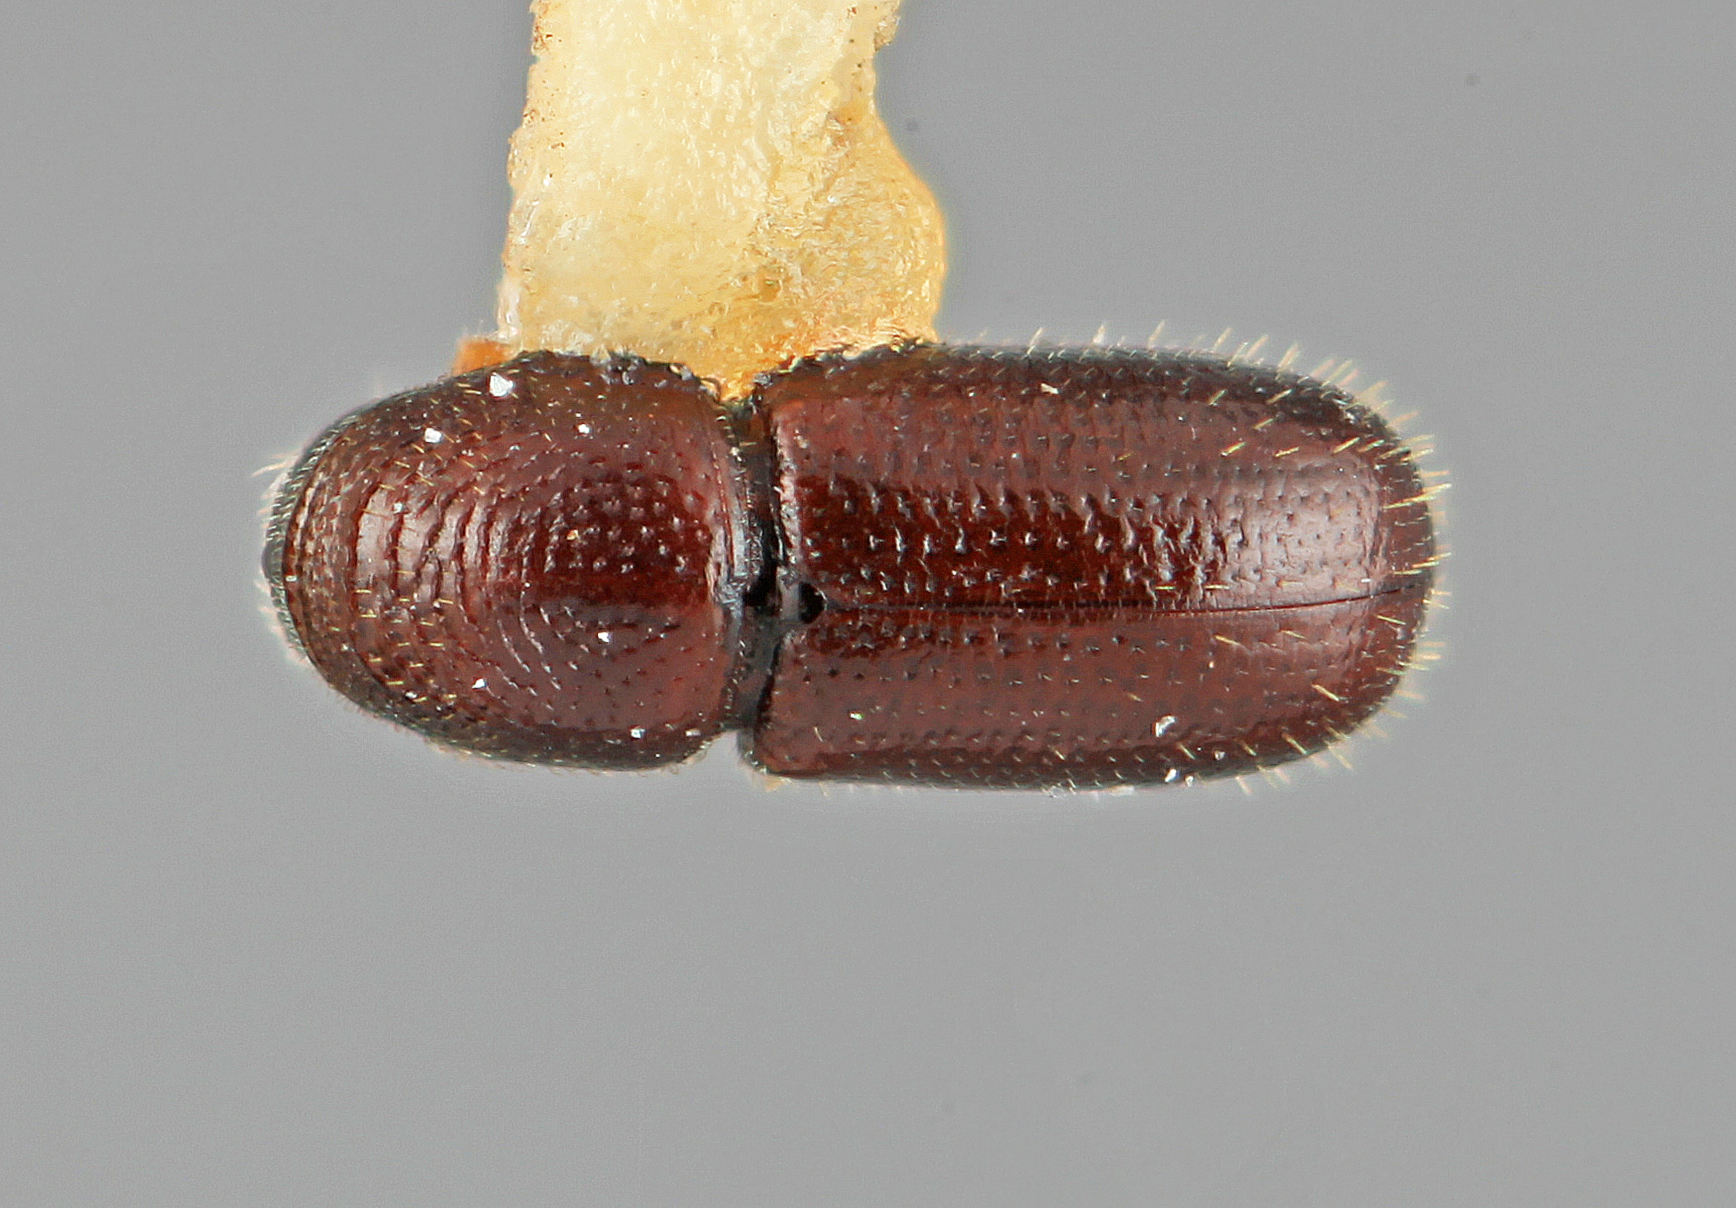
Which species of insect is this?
Araptus consobrinus
